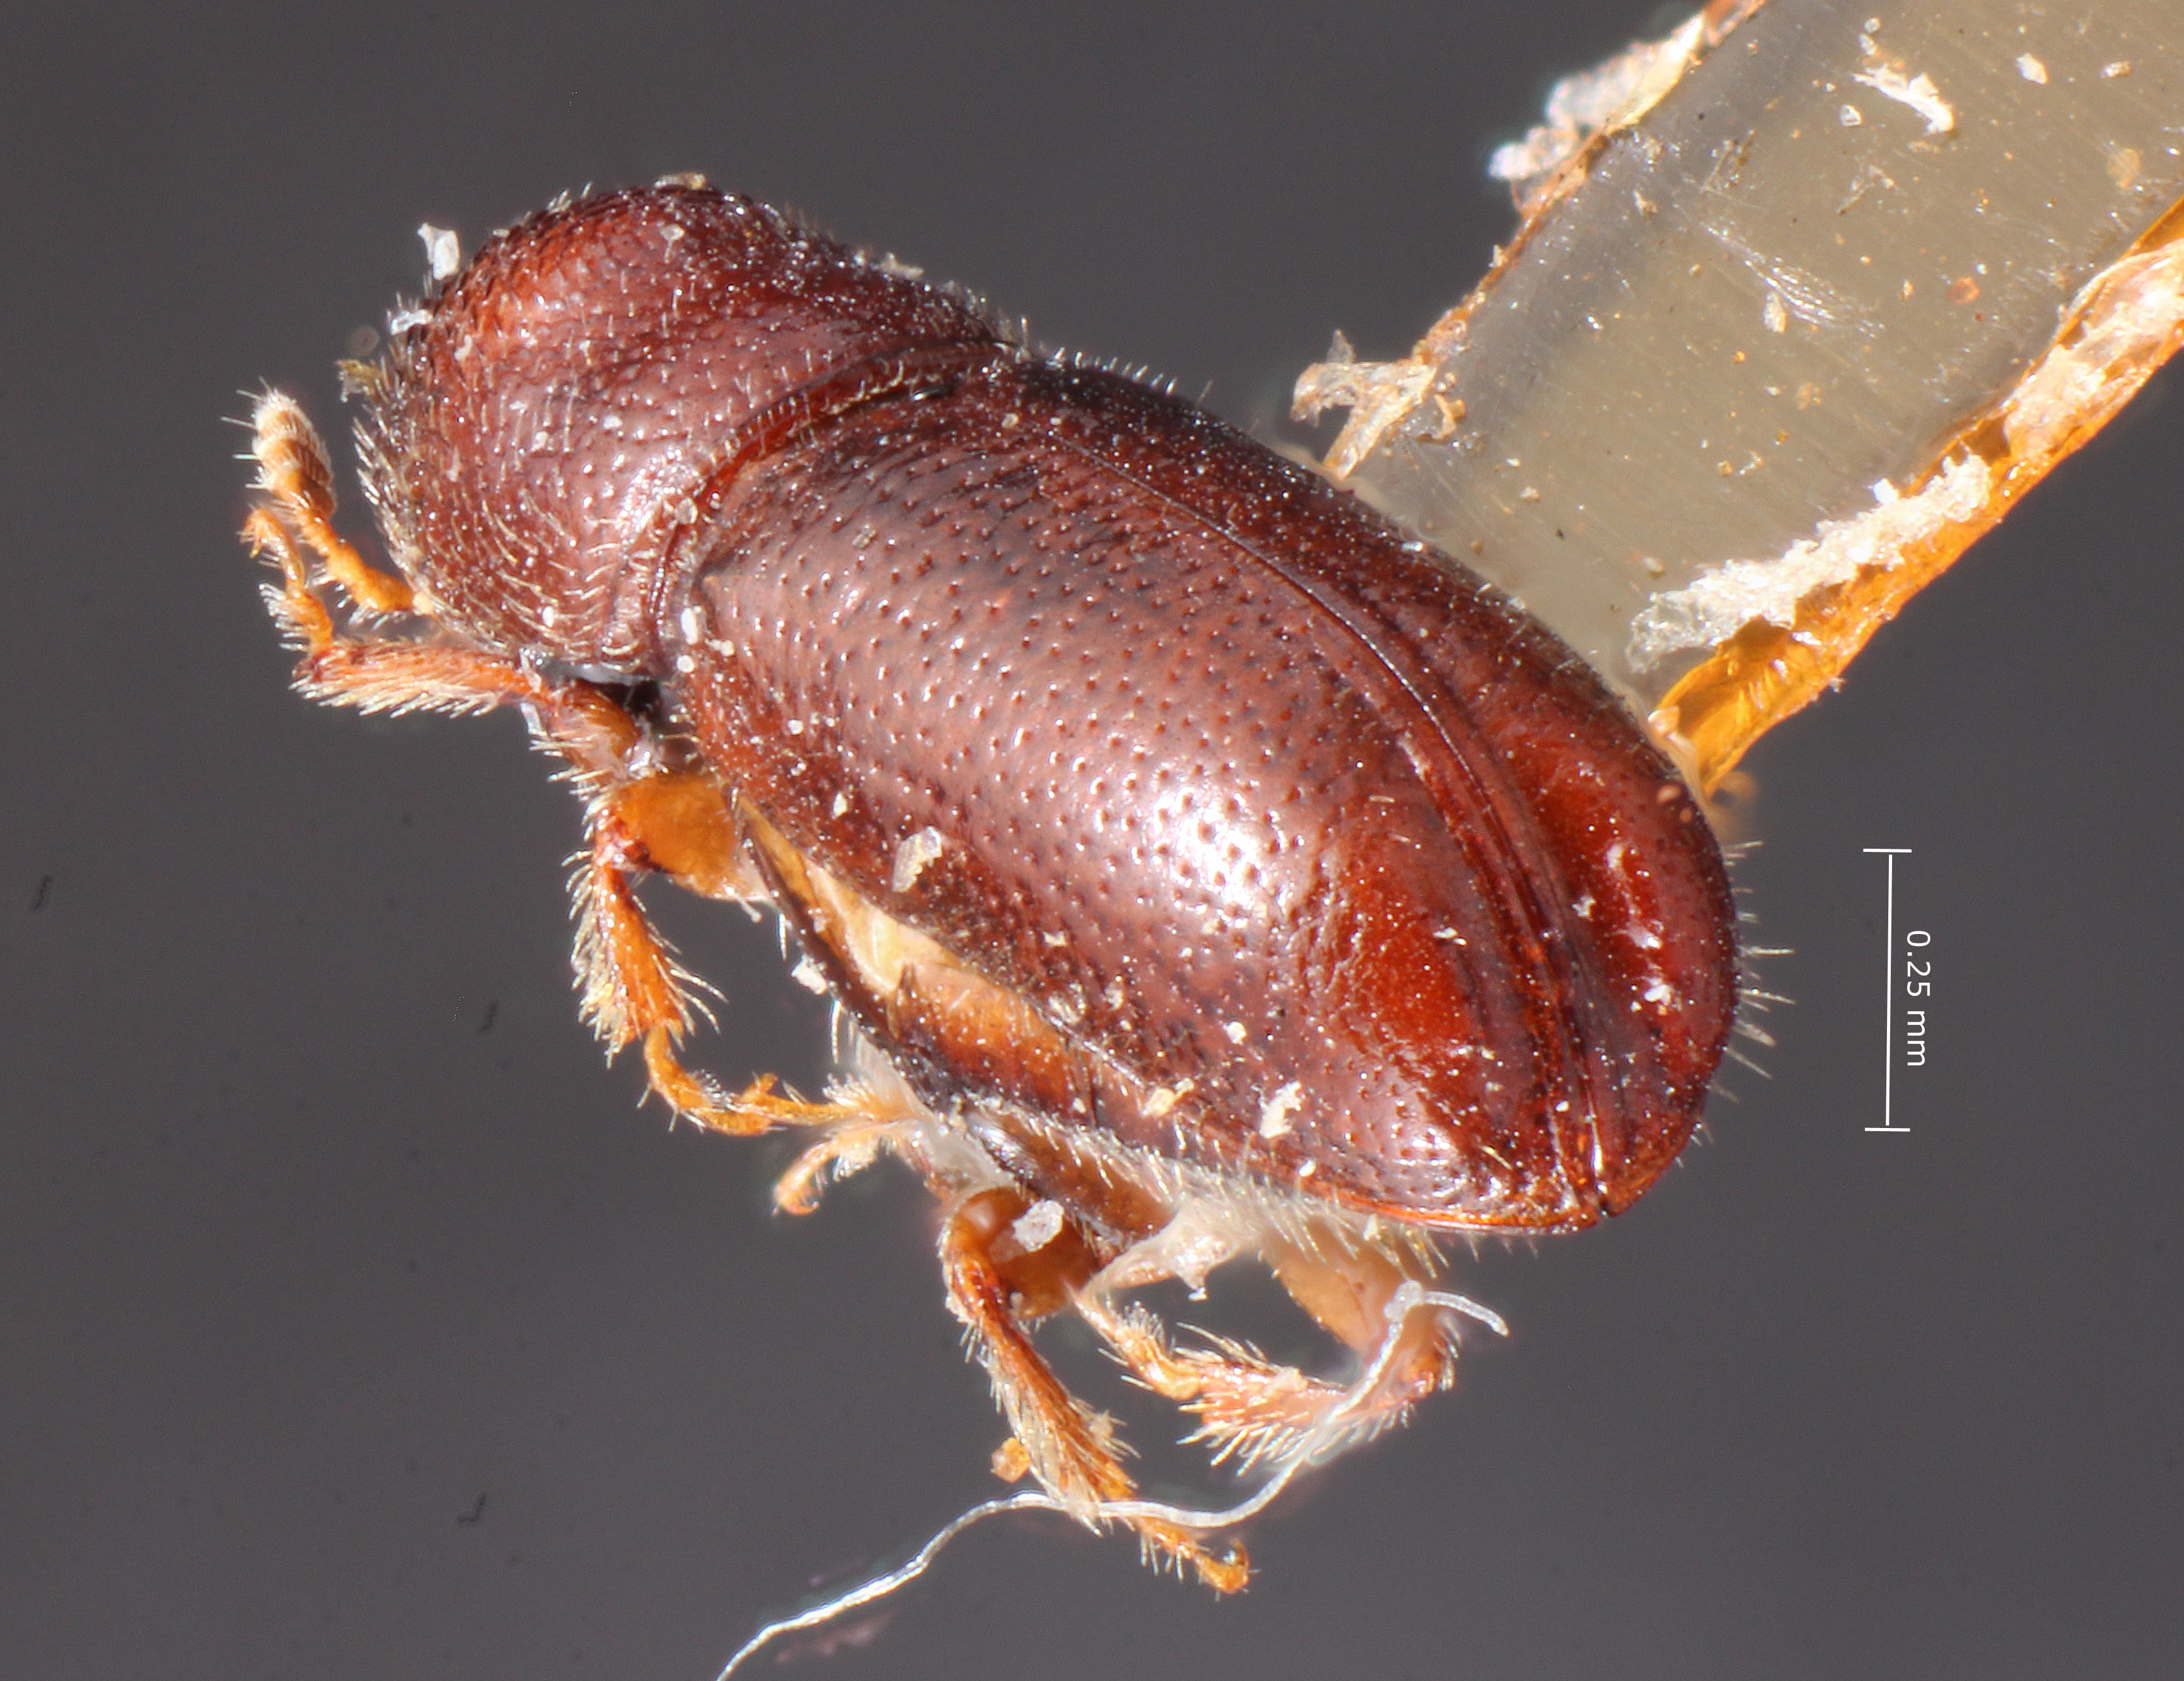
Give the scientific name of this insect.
Pityophthorus patchi
